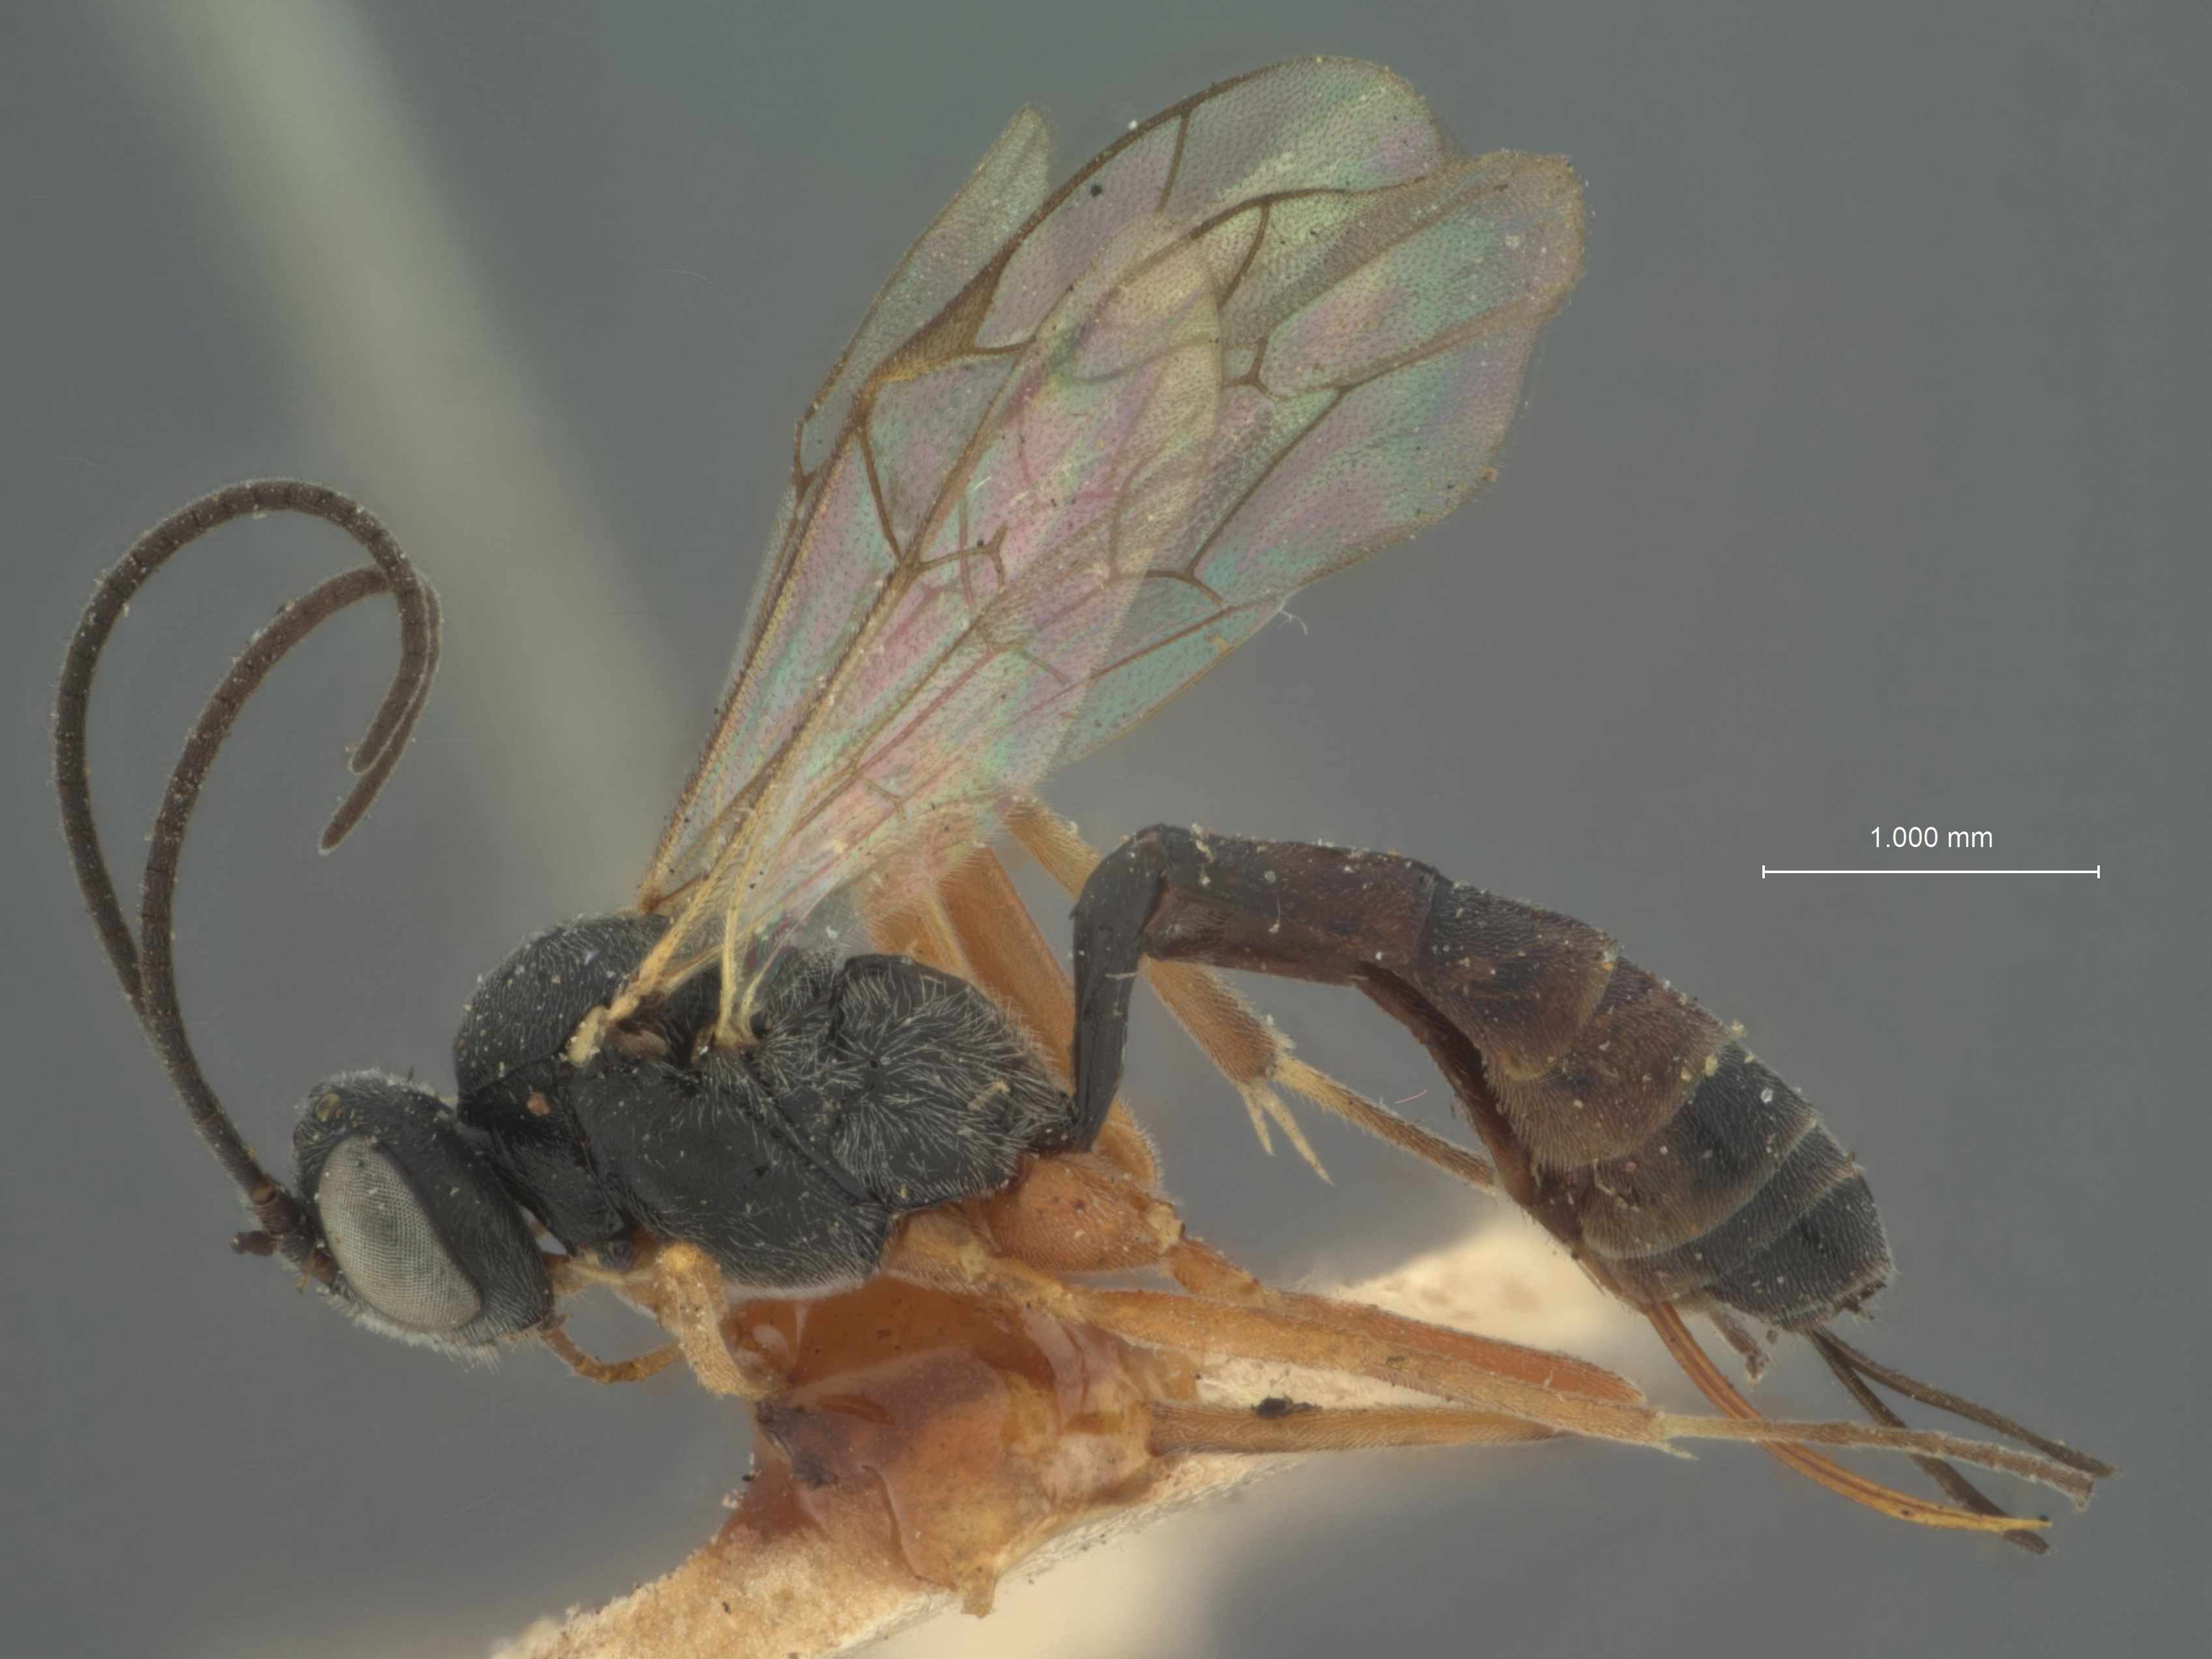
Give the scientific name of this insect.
Limneria occidentalis
